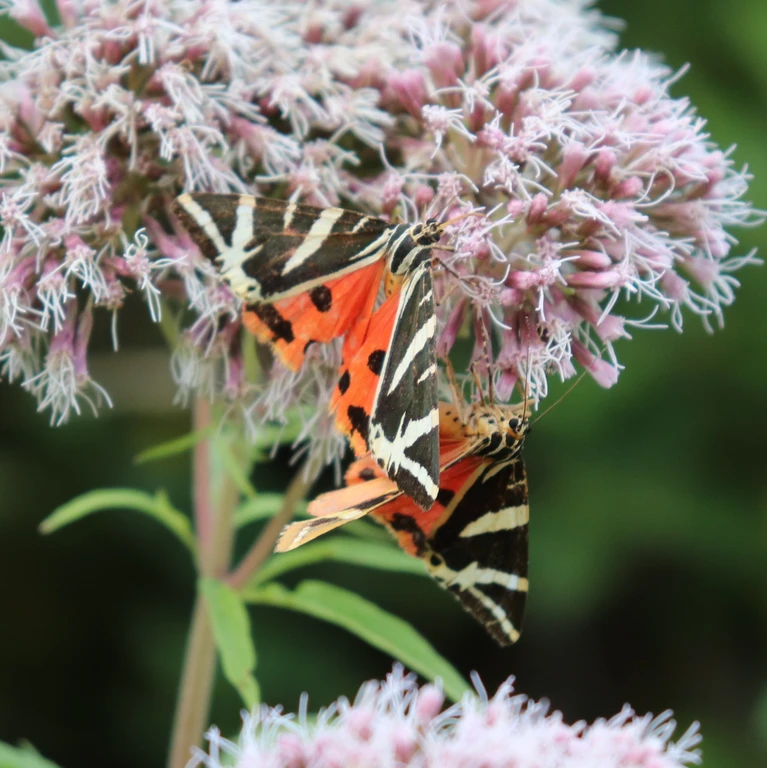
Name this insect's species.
Euplagia quadripunctaria
